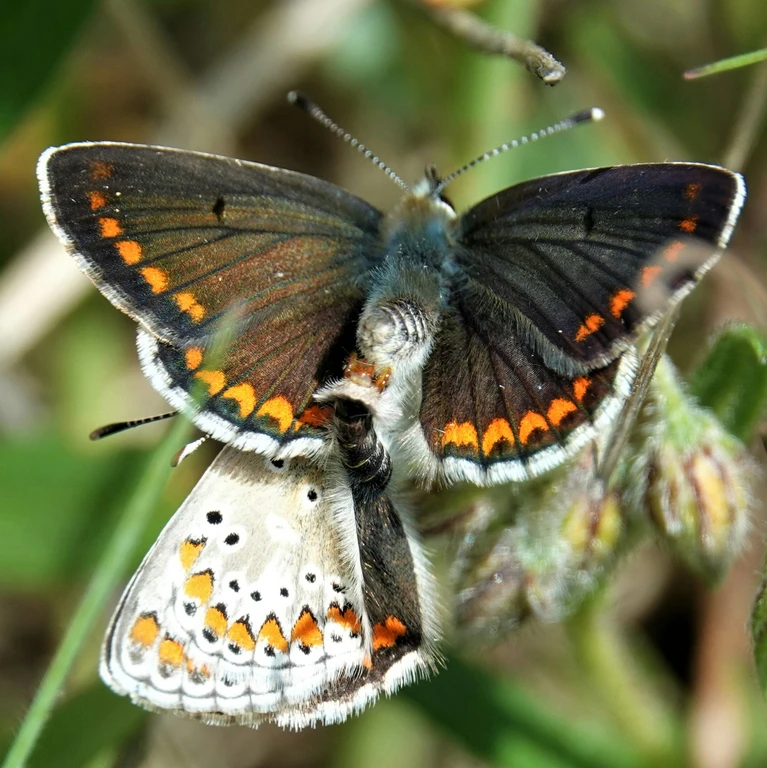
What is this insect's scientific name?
Aricia agestis/artaxerxes
